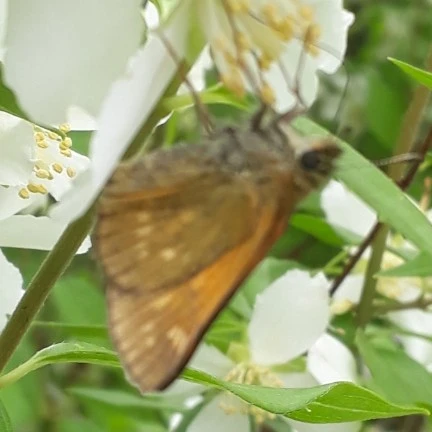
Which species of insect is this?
Ochlodes sylvanus (also Ochlodes venata)
